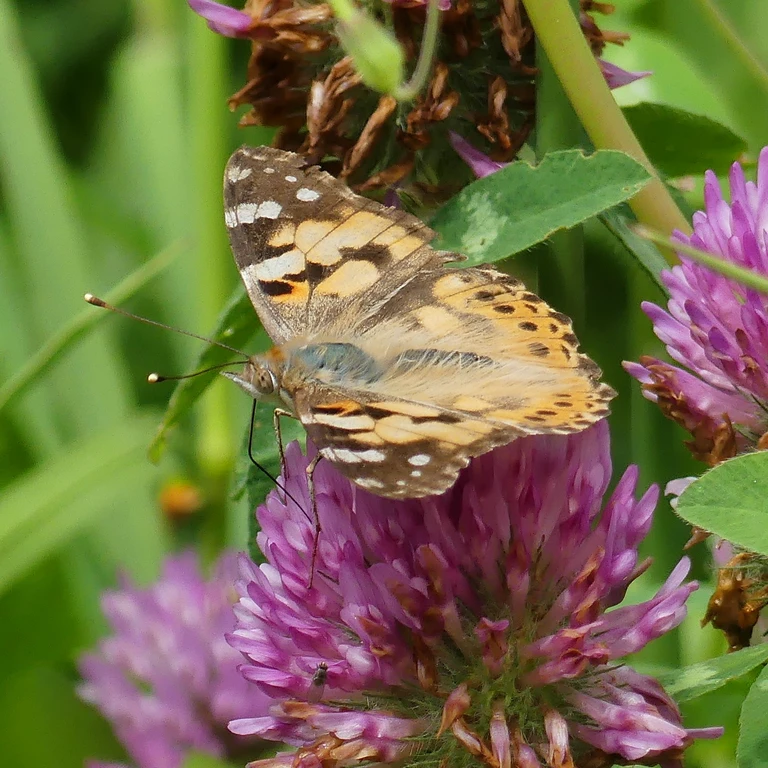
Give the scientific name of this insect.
Vanessa cardui
